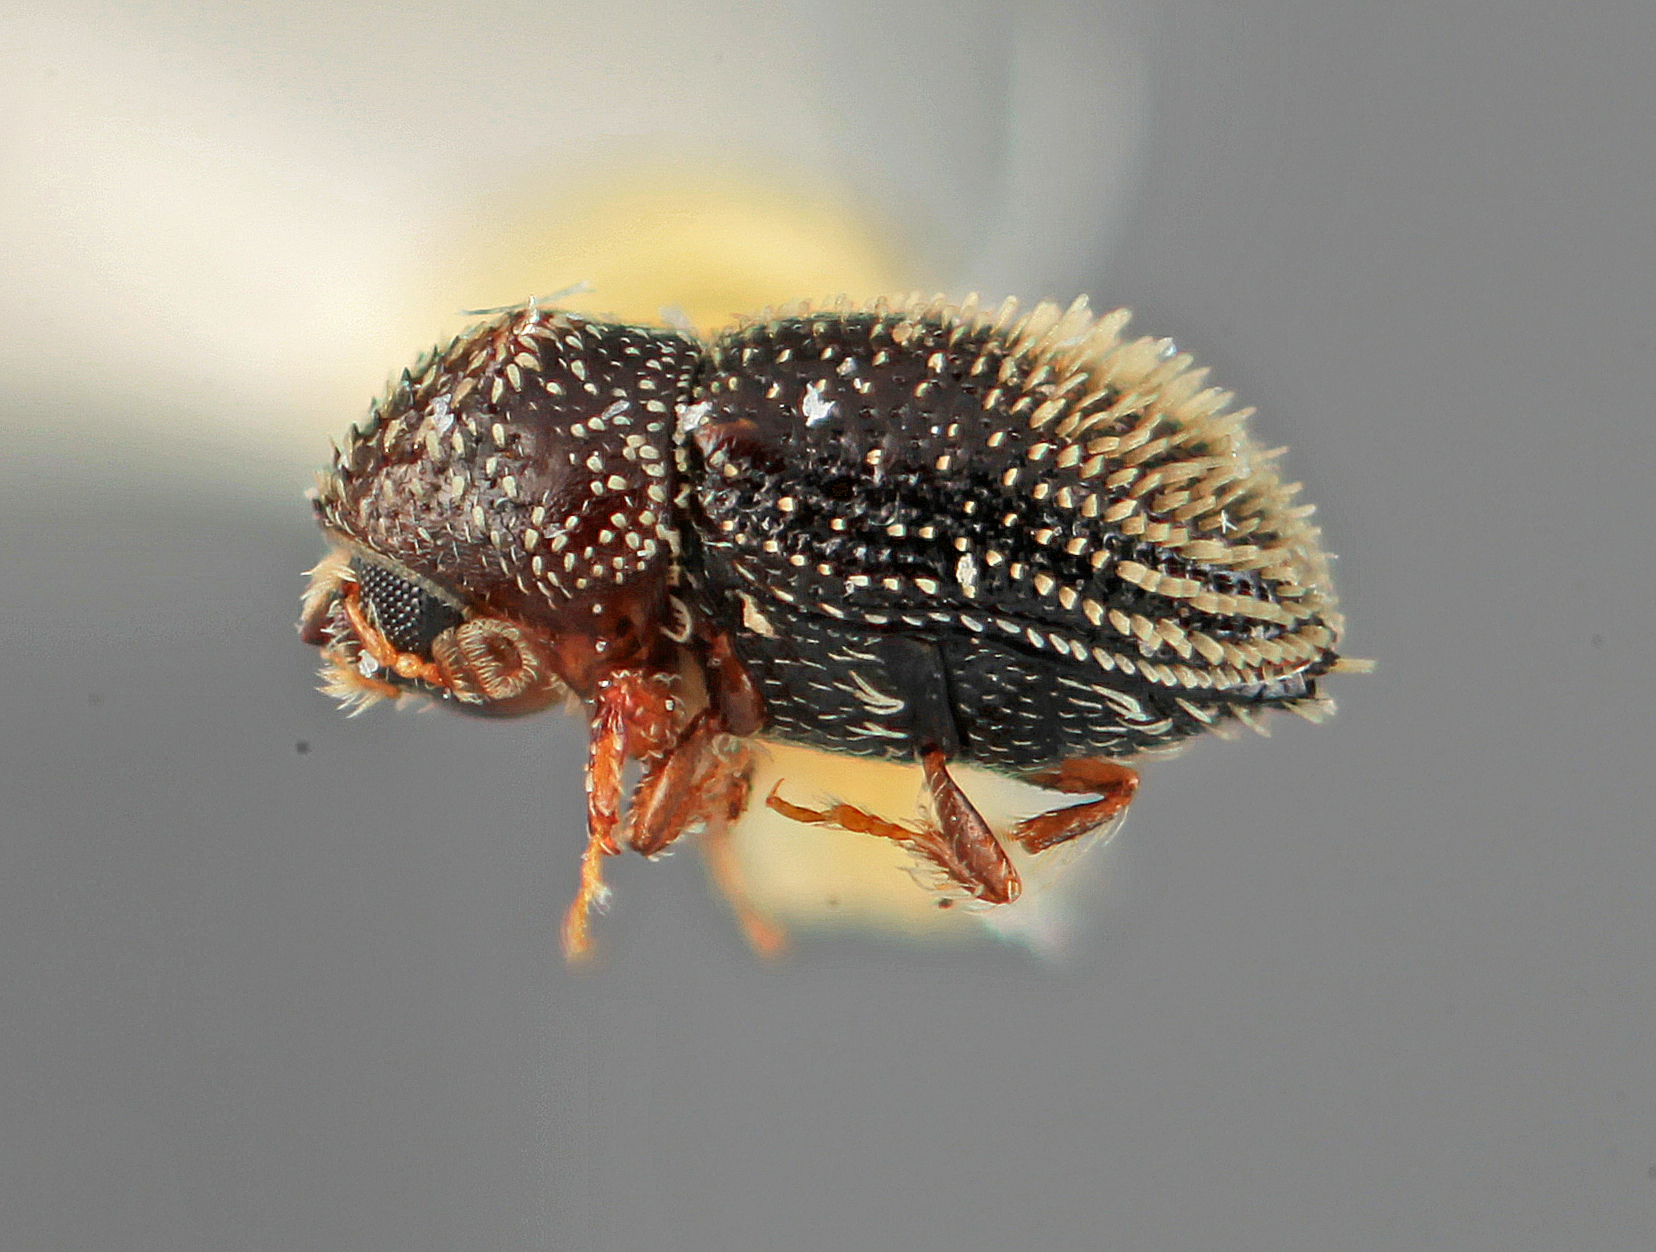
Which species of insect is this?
Pseudothysanoes viscicolens
